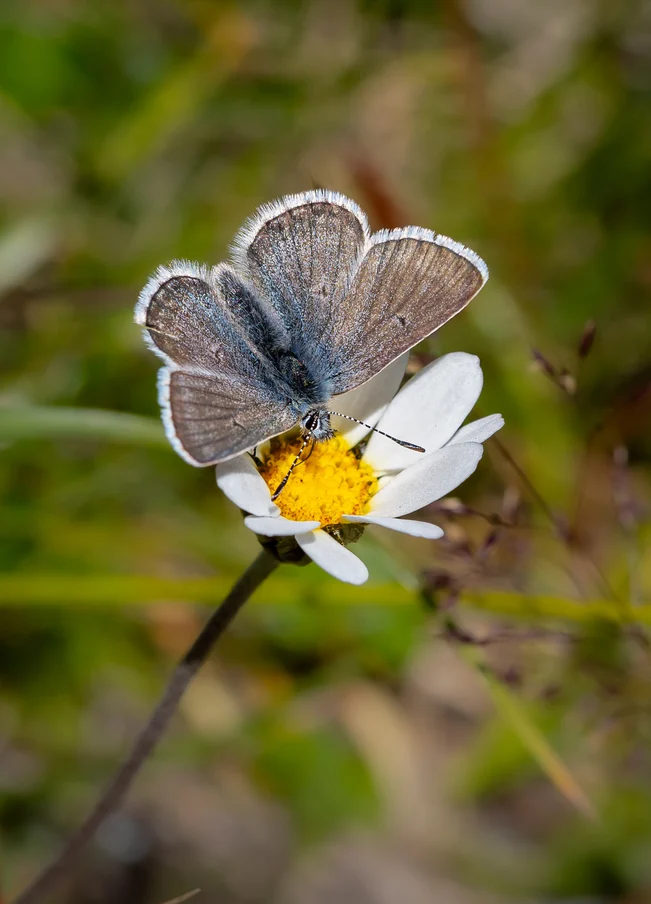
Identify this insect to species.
Agriades glandon
